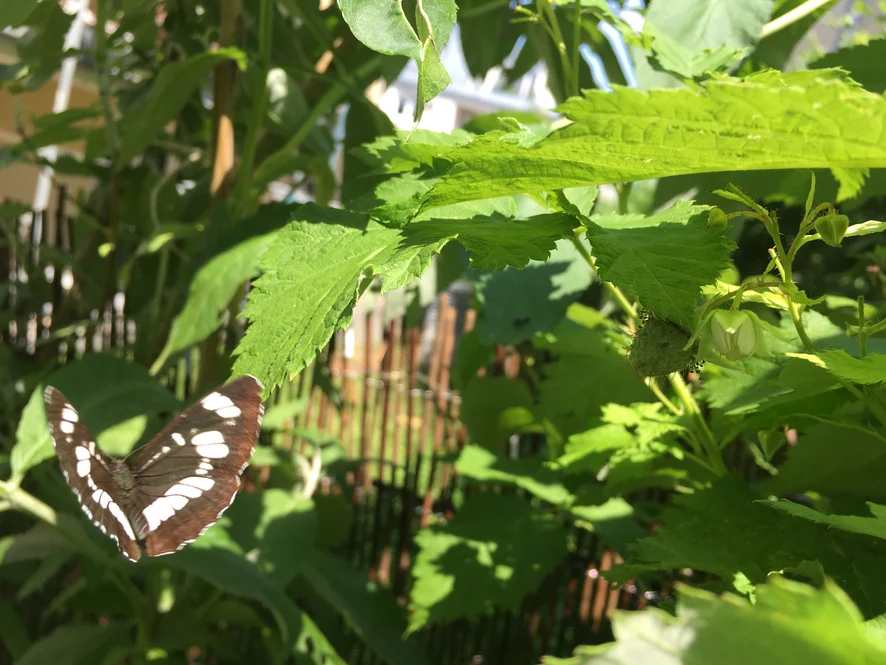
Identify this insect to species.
Neptis rivularis
